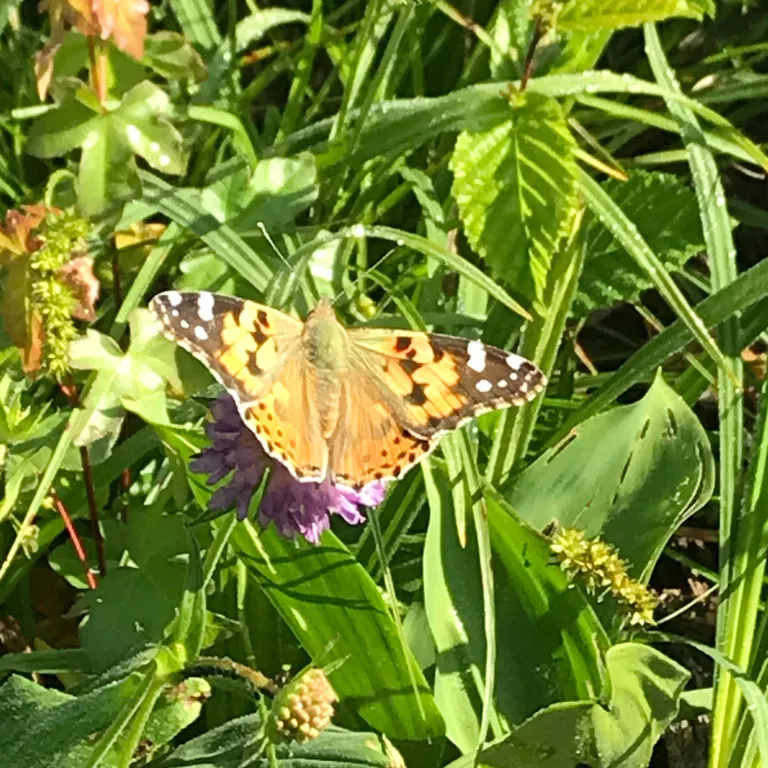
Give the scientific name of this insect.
Vanessa cardui
